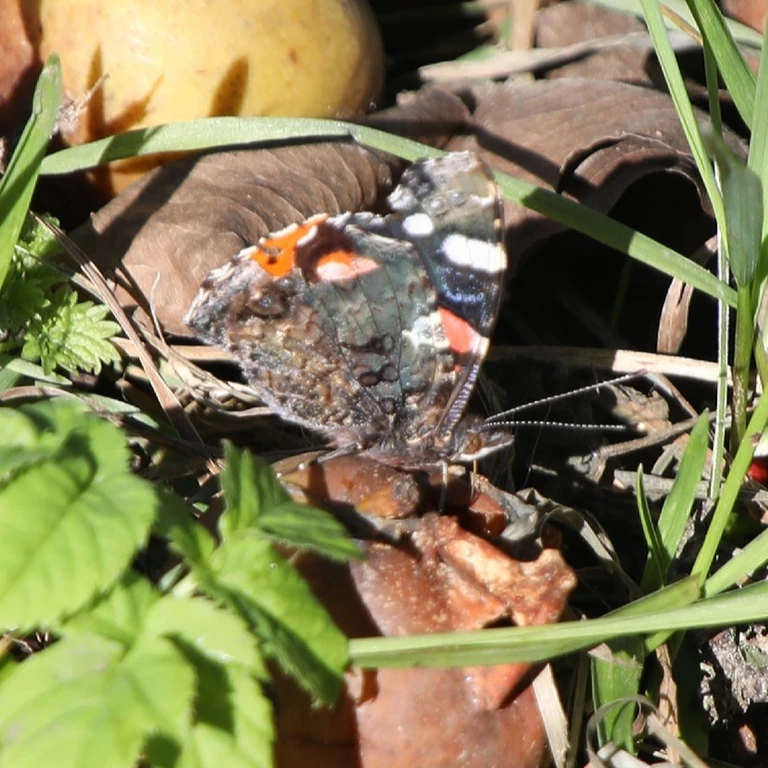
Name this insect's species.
Vanessa atalanta
